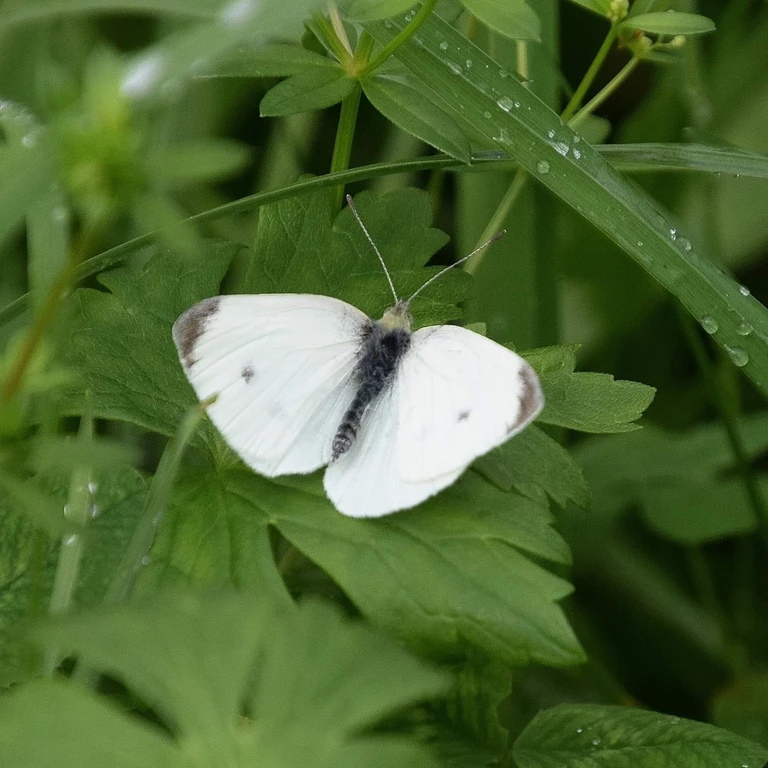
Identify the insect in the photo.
Pieris rapae
